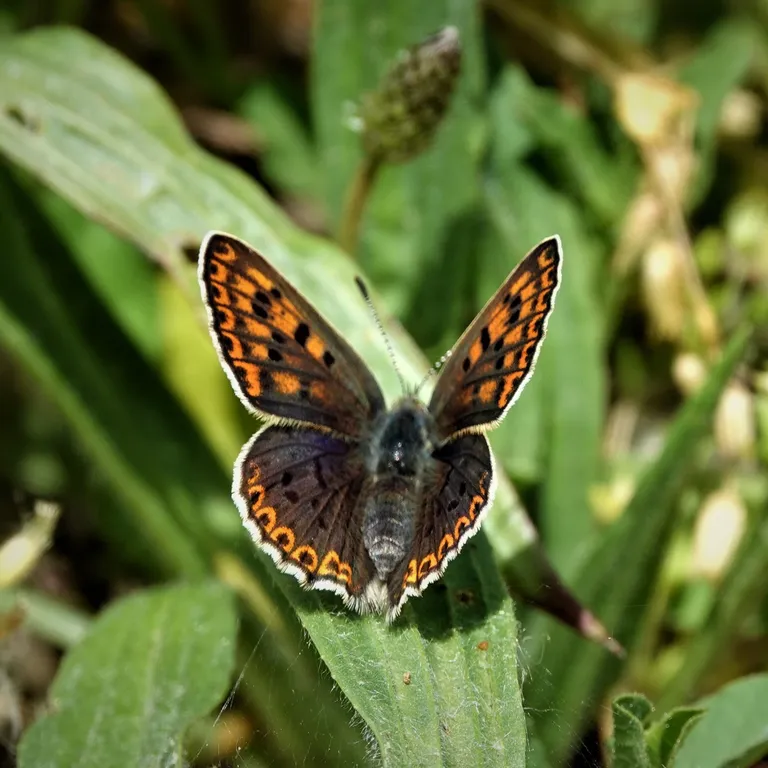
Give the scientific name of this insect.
Lycaena tityrus (also Loweia tityrus)
